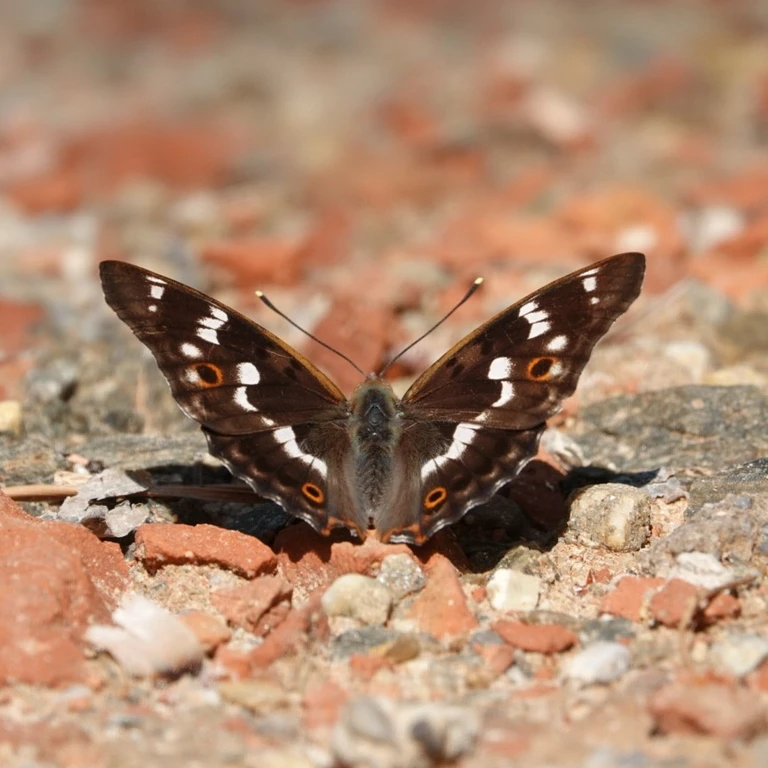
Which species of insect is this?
Apatura ilia
